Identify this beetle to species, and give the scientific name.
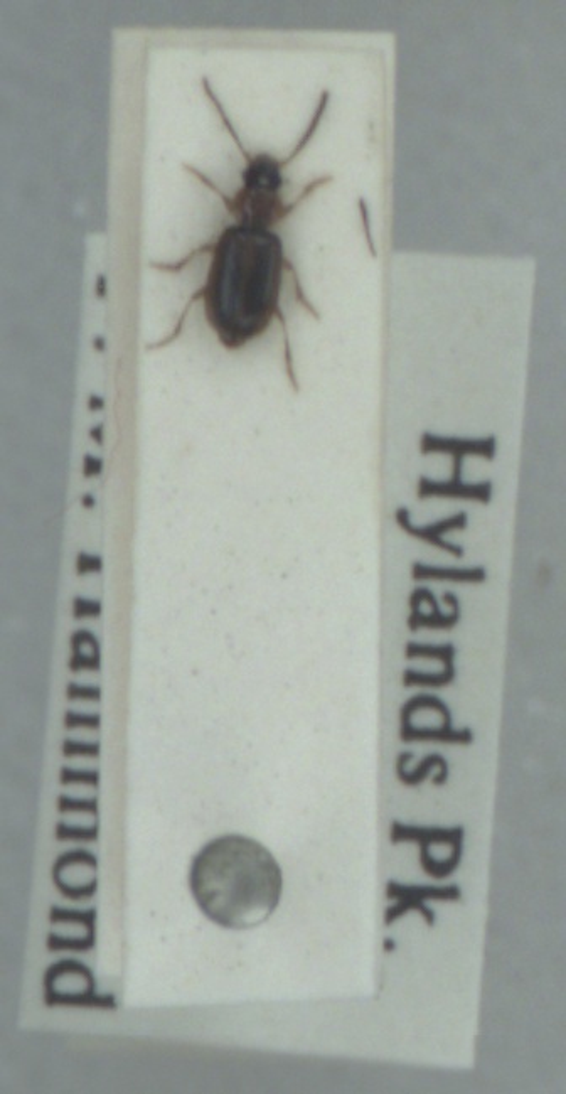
Acupalpus dubius
